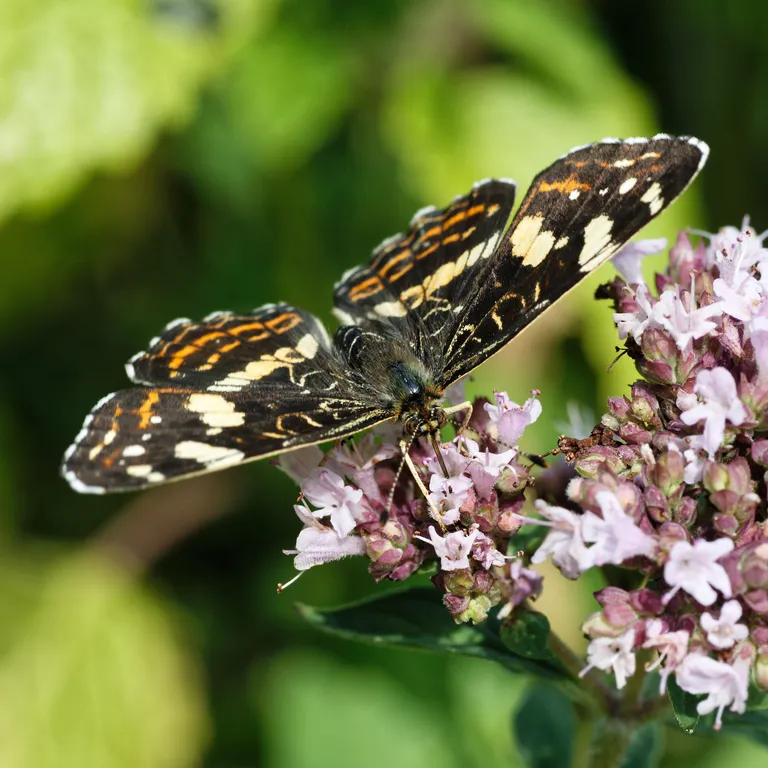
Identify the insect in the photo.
Araschnia levana
